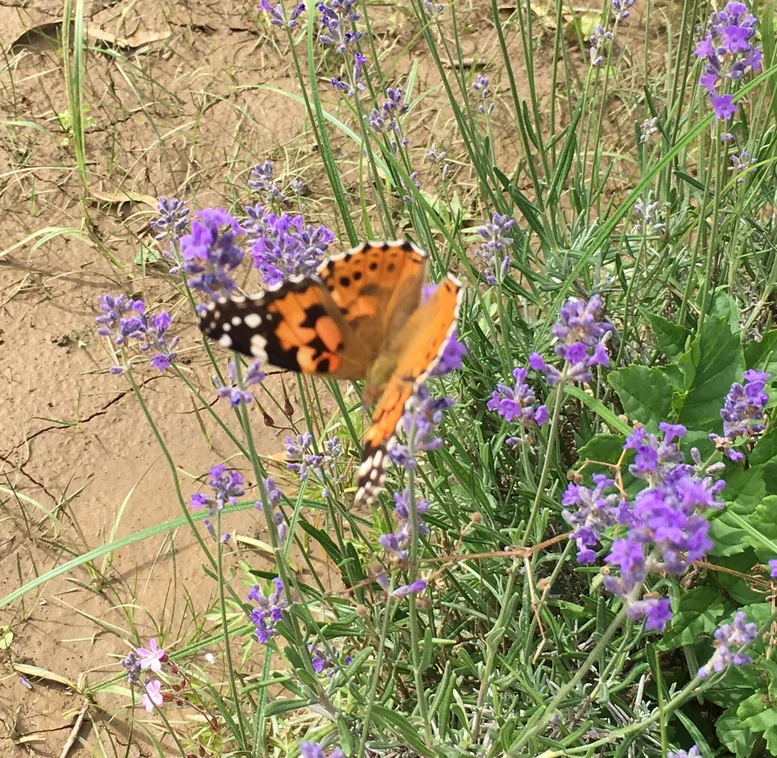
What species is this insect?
Vanessa cardui
